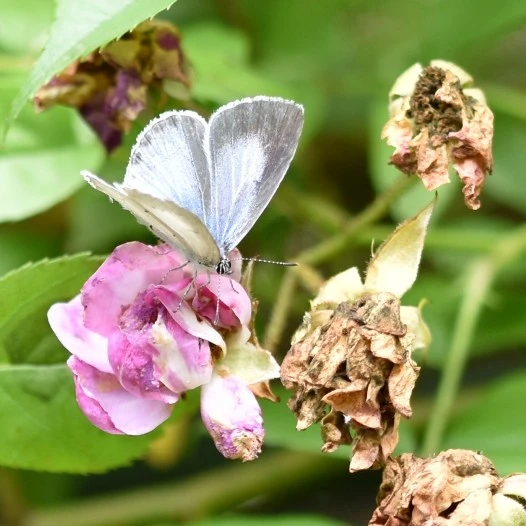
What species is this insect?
Celastrina argiolus
